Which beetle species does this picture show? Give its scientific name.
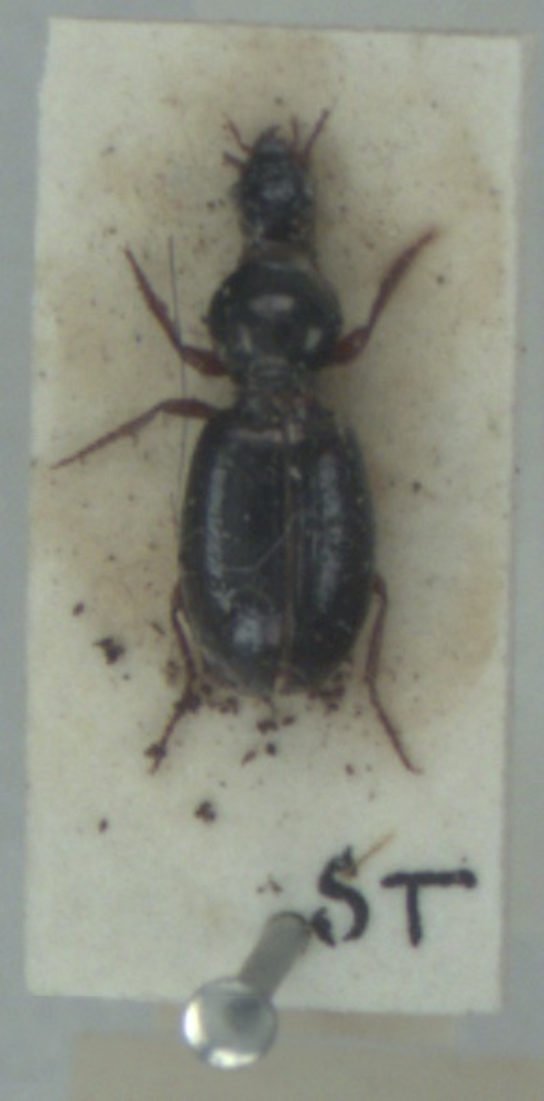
Miscodera arctica
